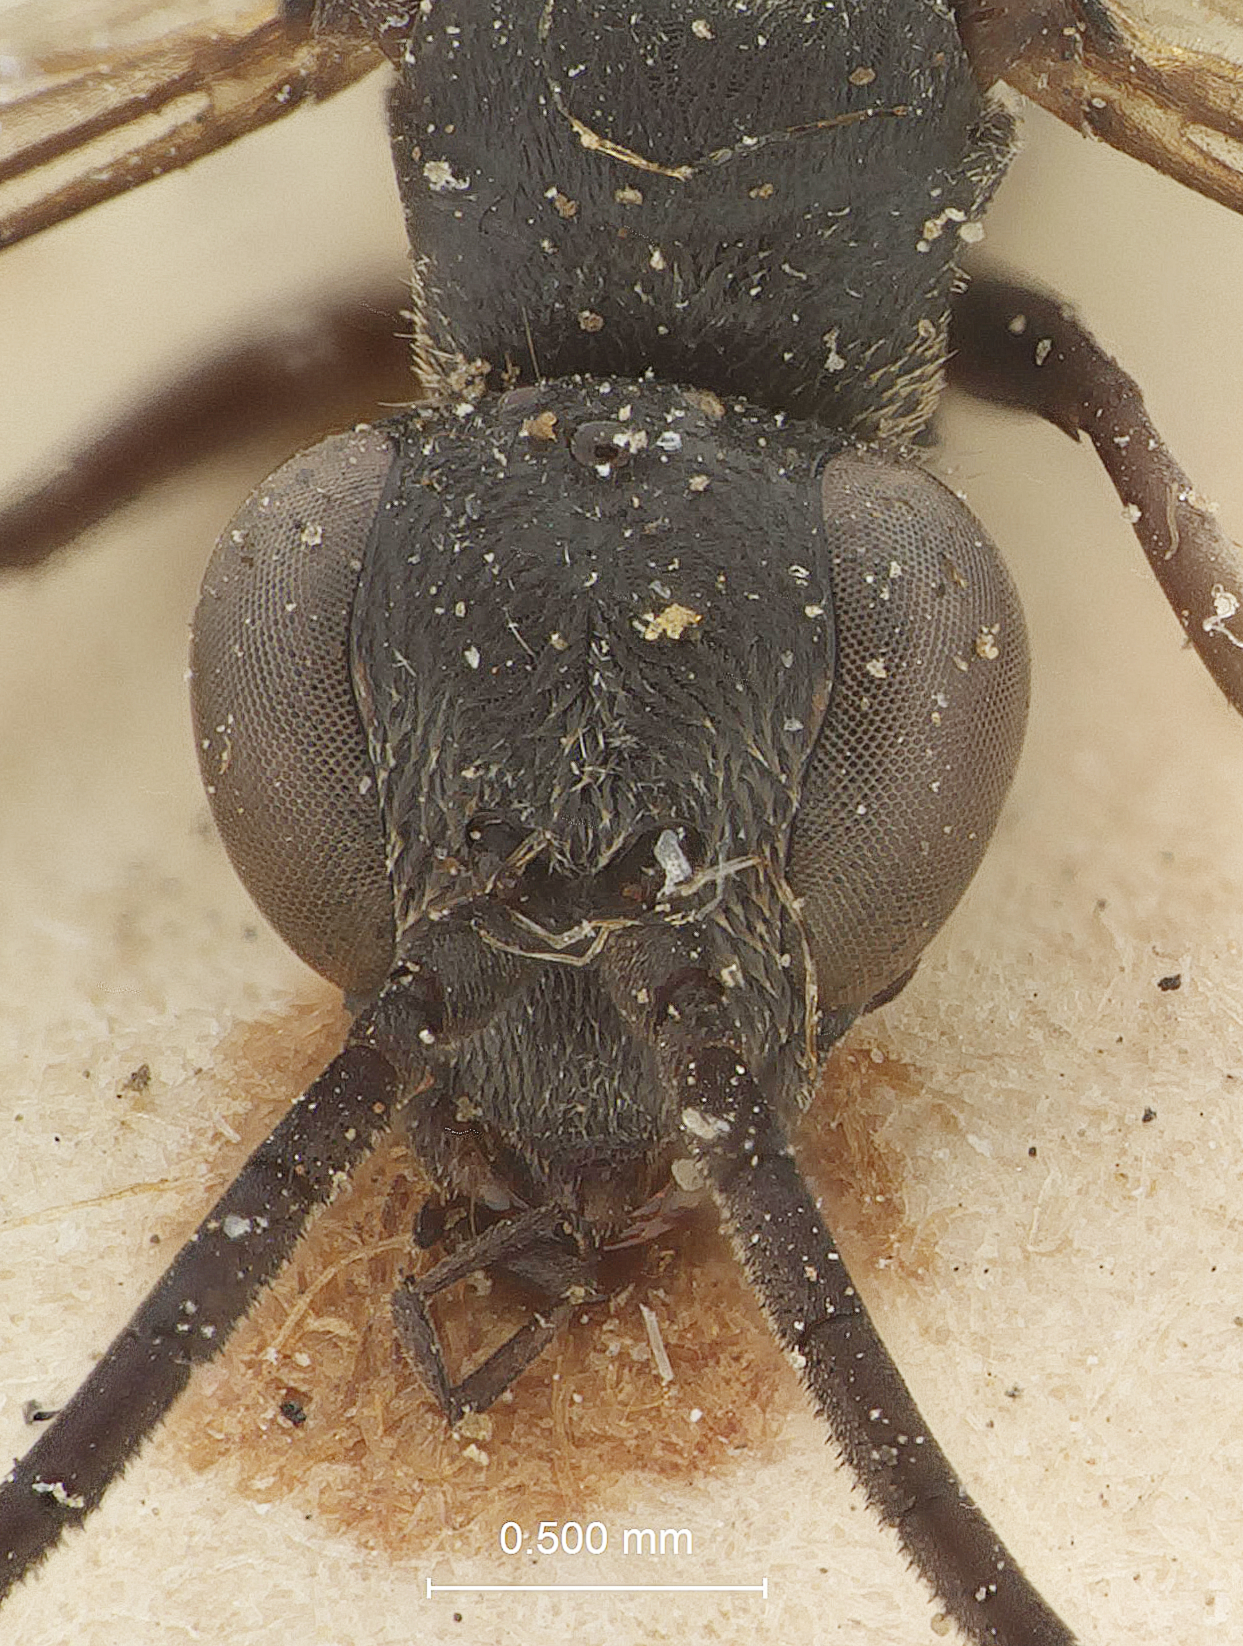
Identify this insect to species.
Evagetes cinerellus
